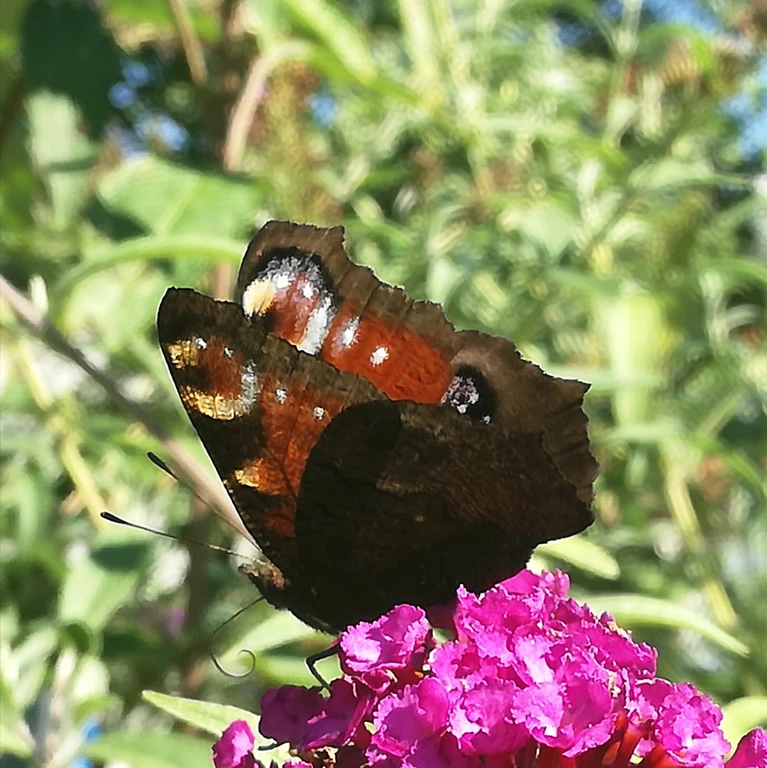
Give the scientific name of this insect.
Aglais io
